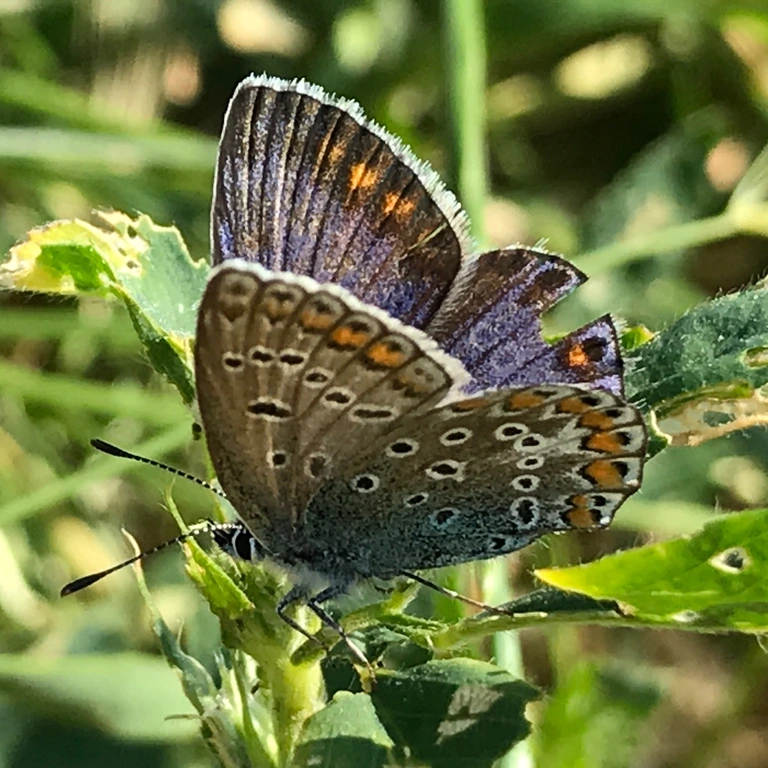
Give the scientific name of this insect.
Polyommatus icarus
